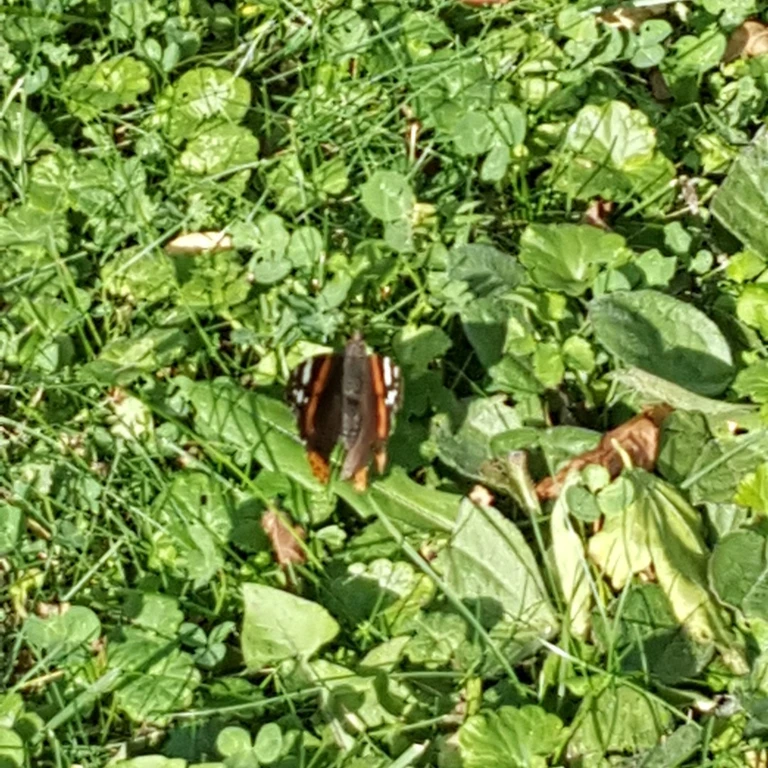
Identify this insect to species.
Vanessa atalanta
